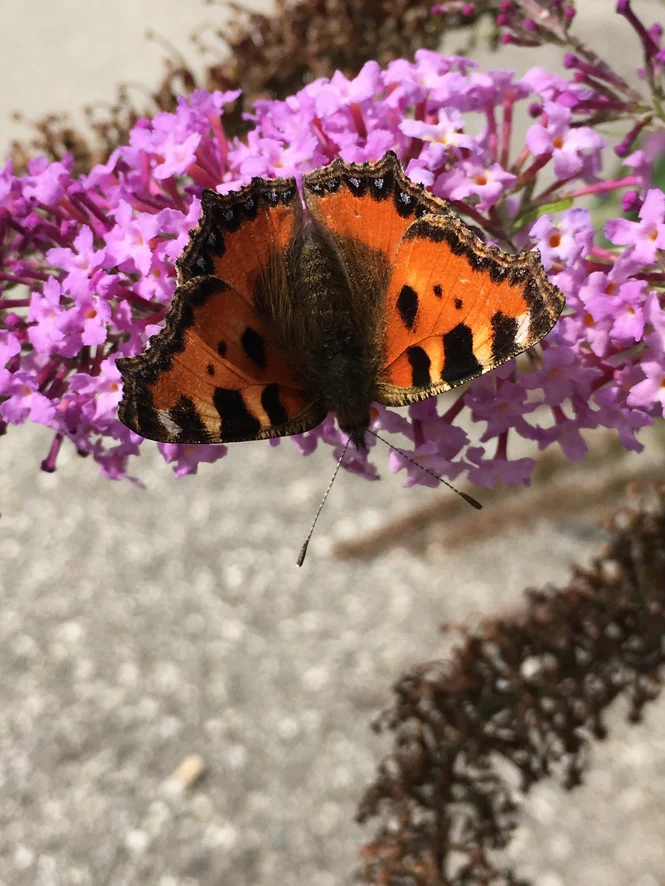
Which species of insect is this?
Aglais urticae
